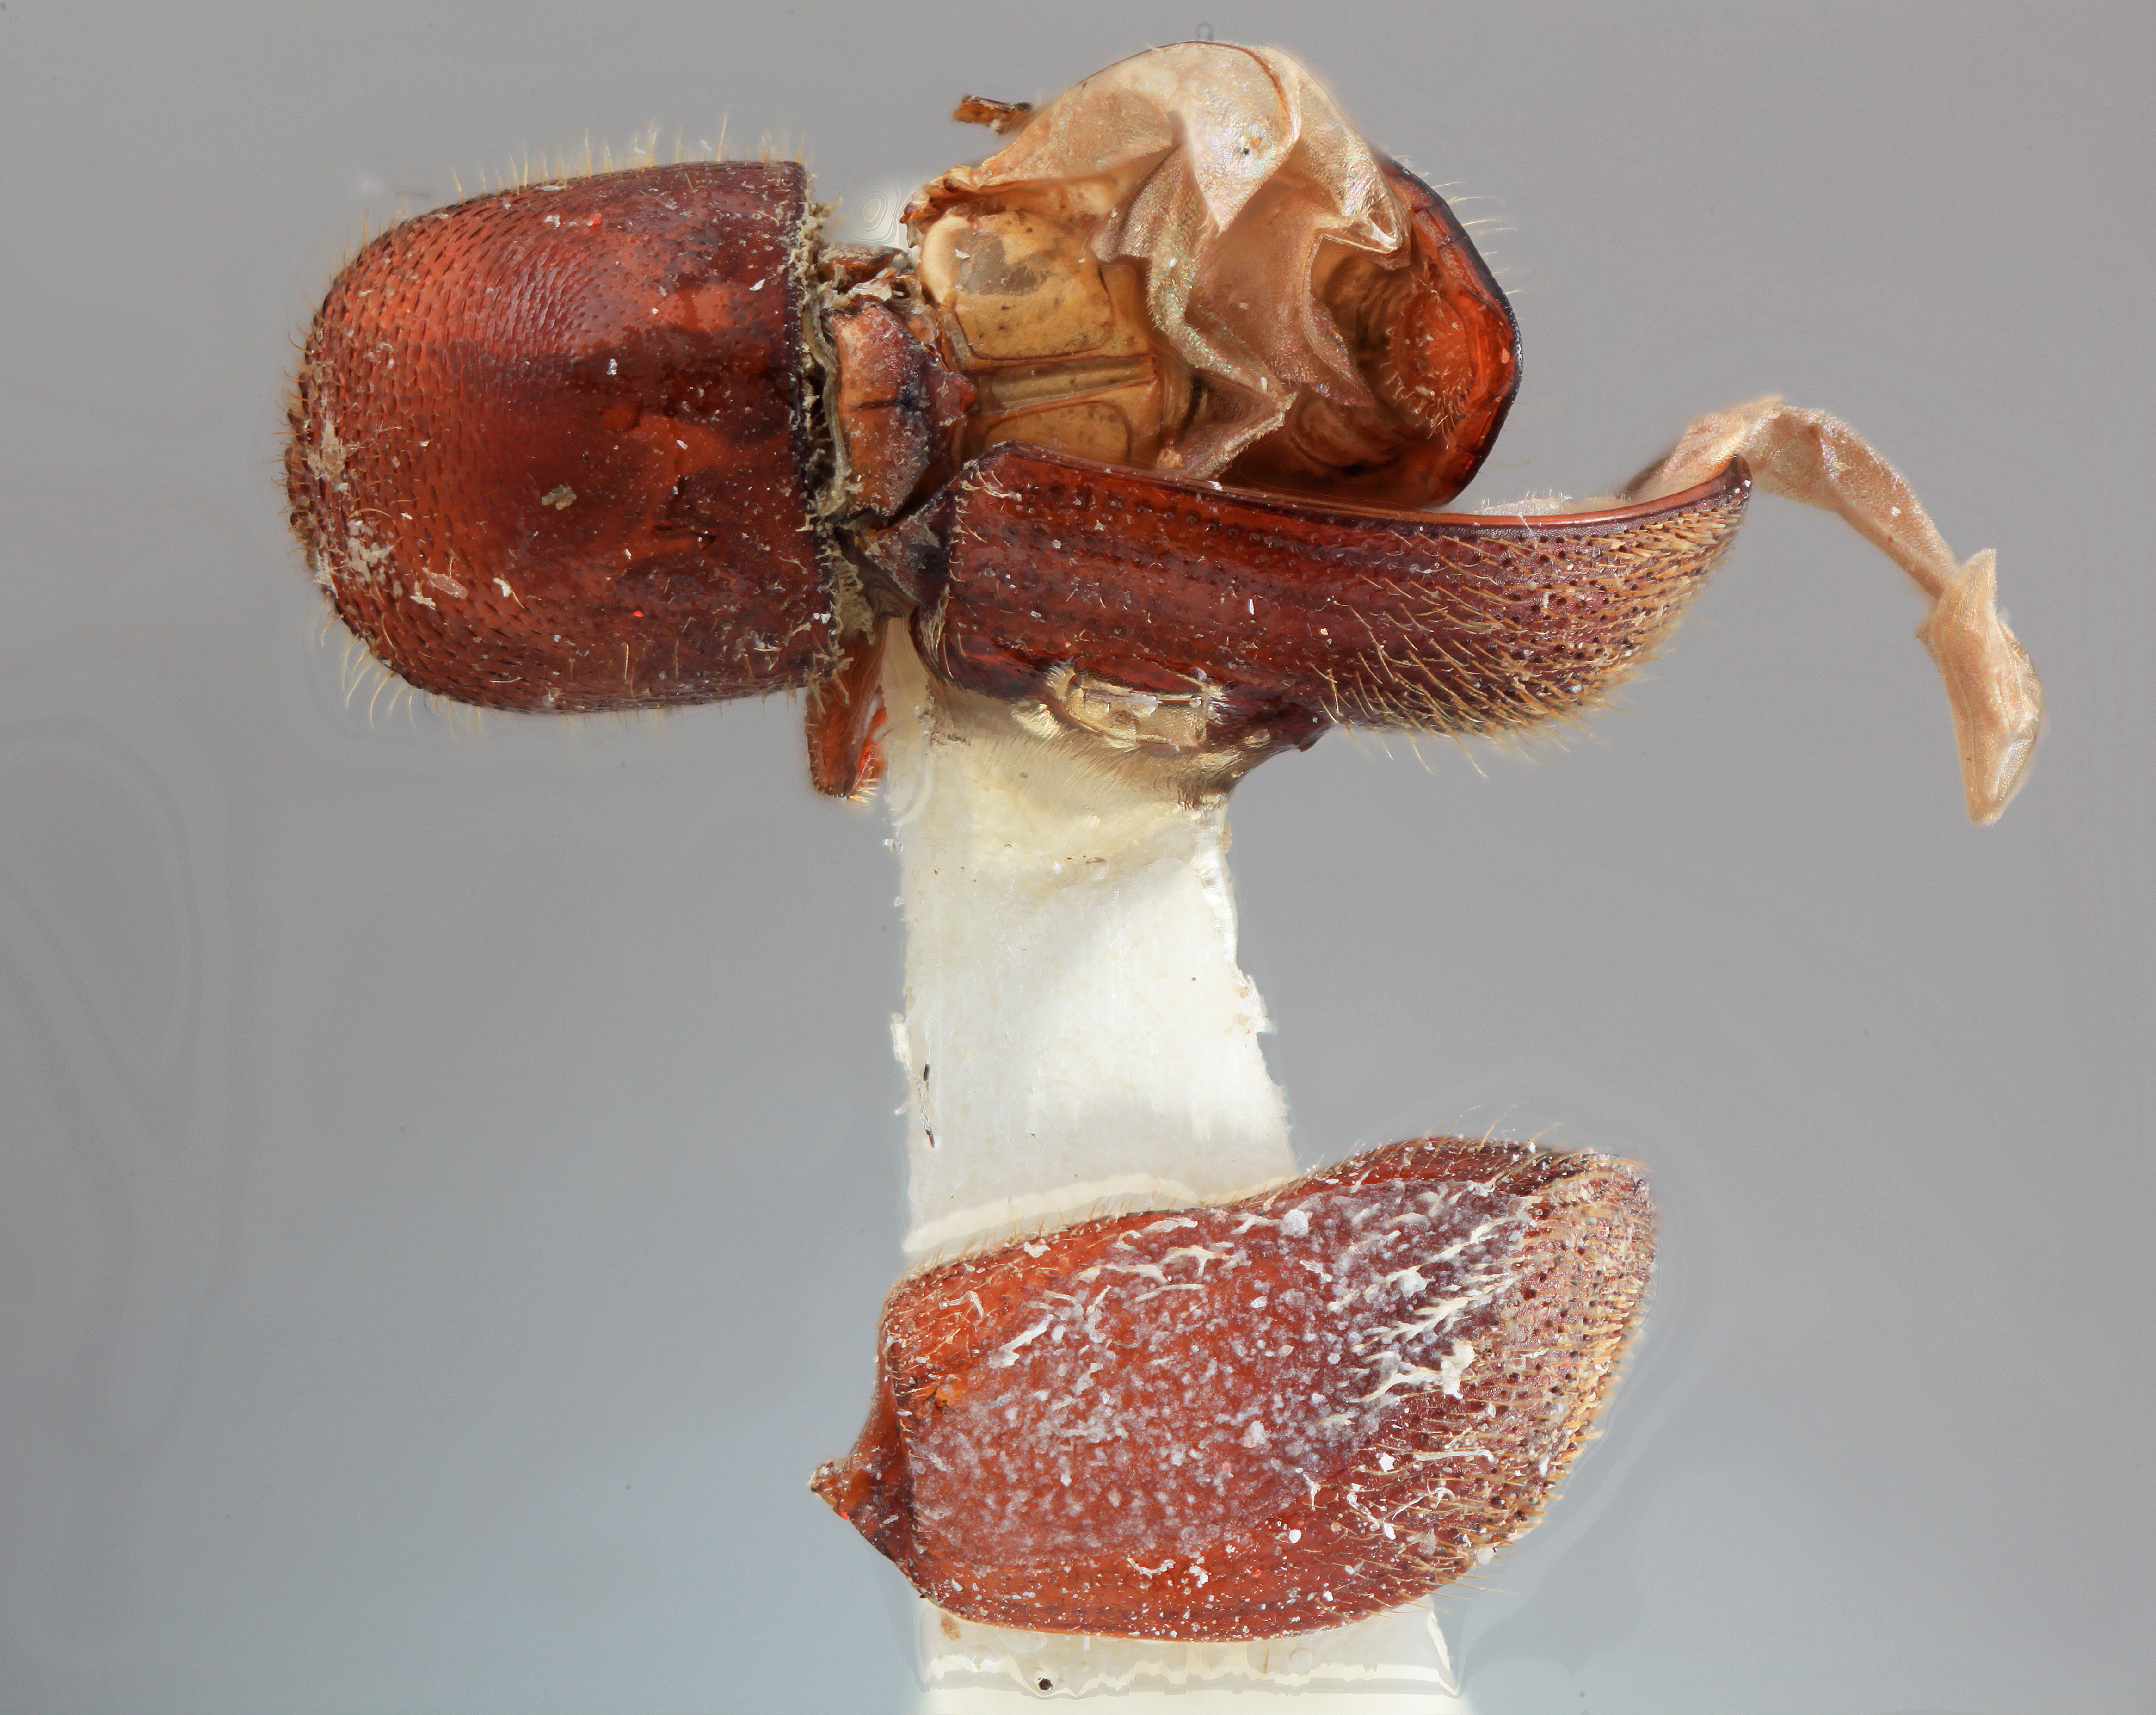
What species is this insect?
Dryocoetoides rusticus
